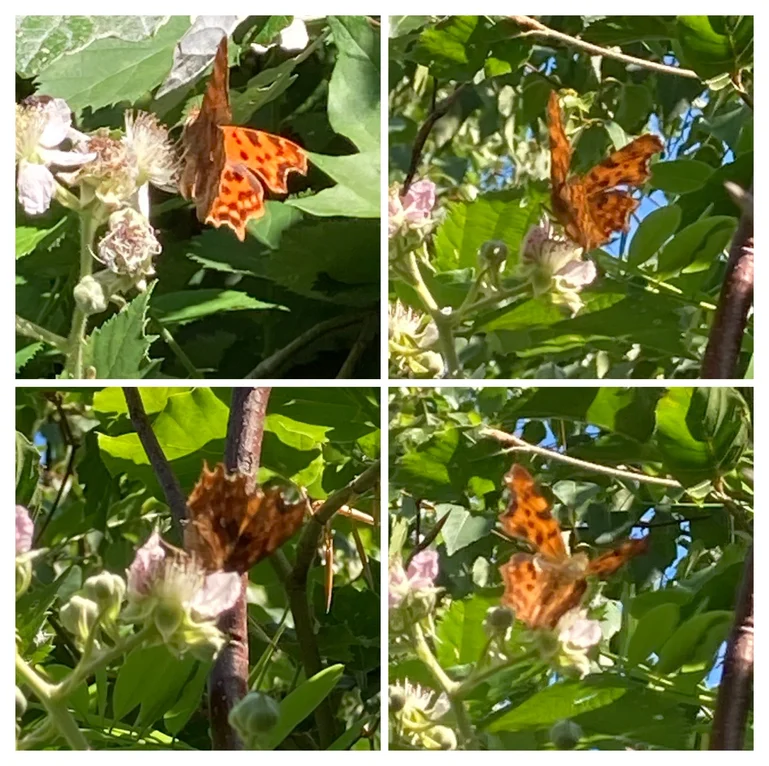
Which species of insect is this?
Polygonia c-album
